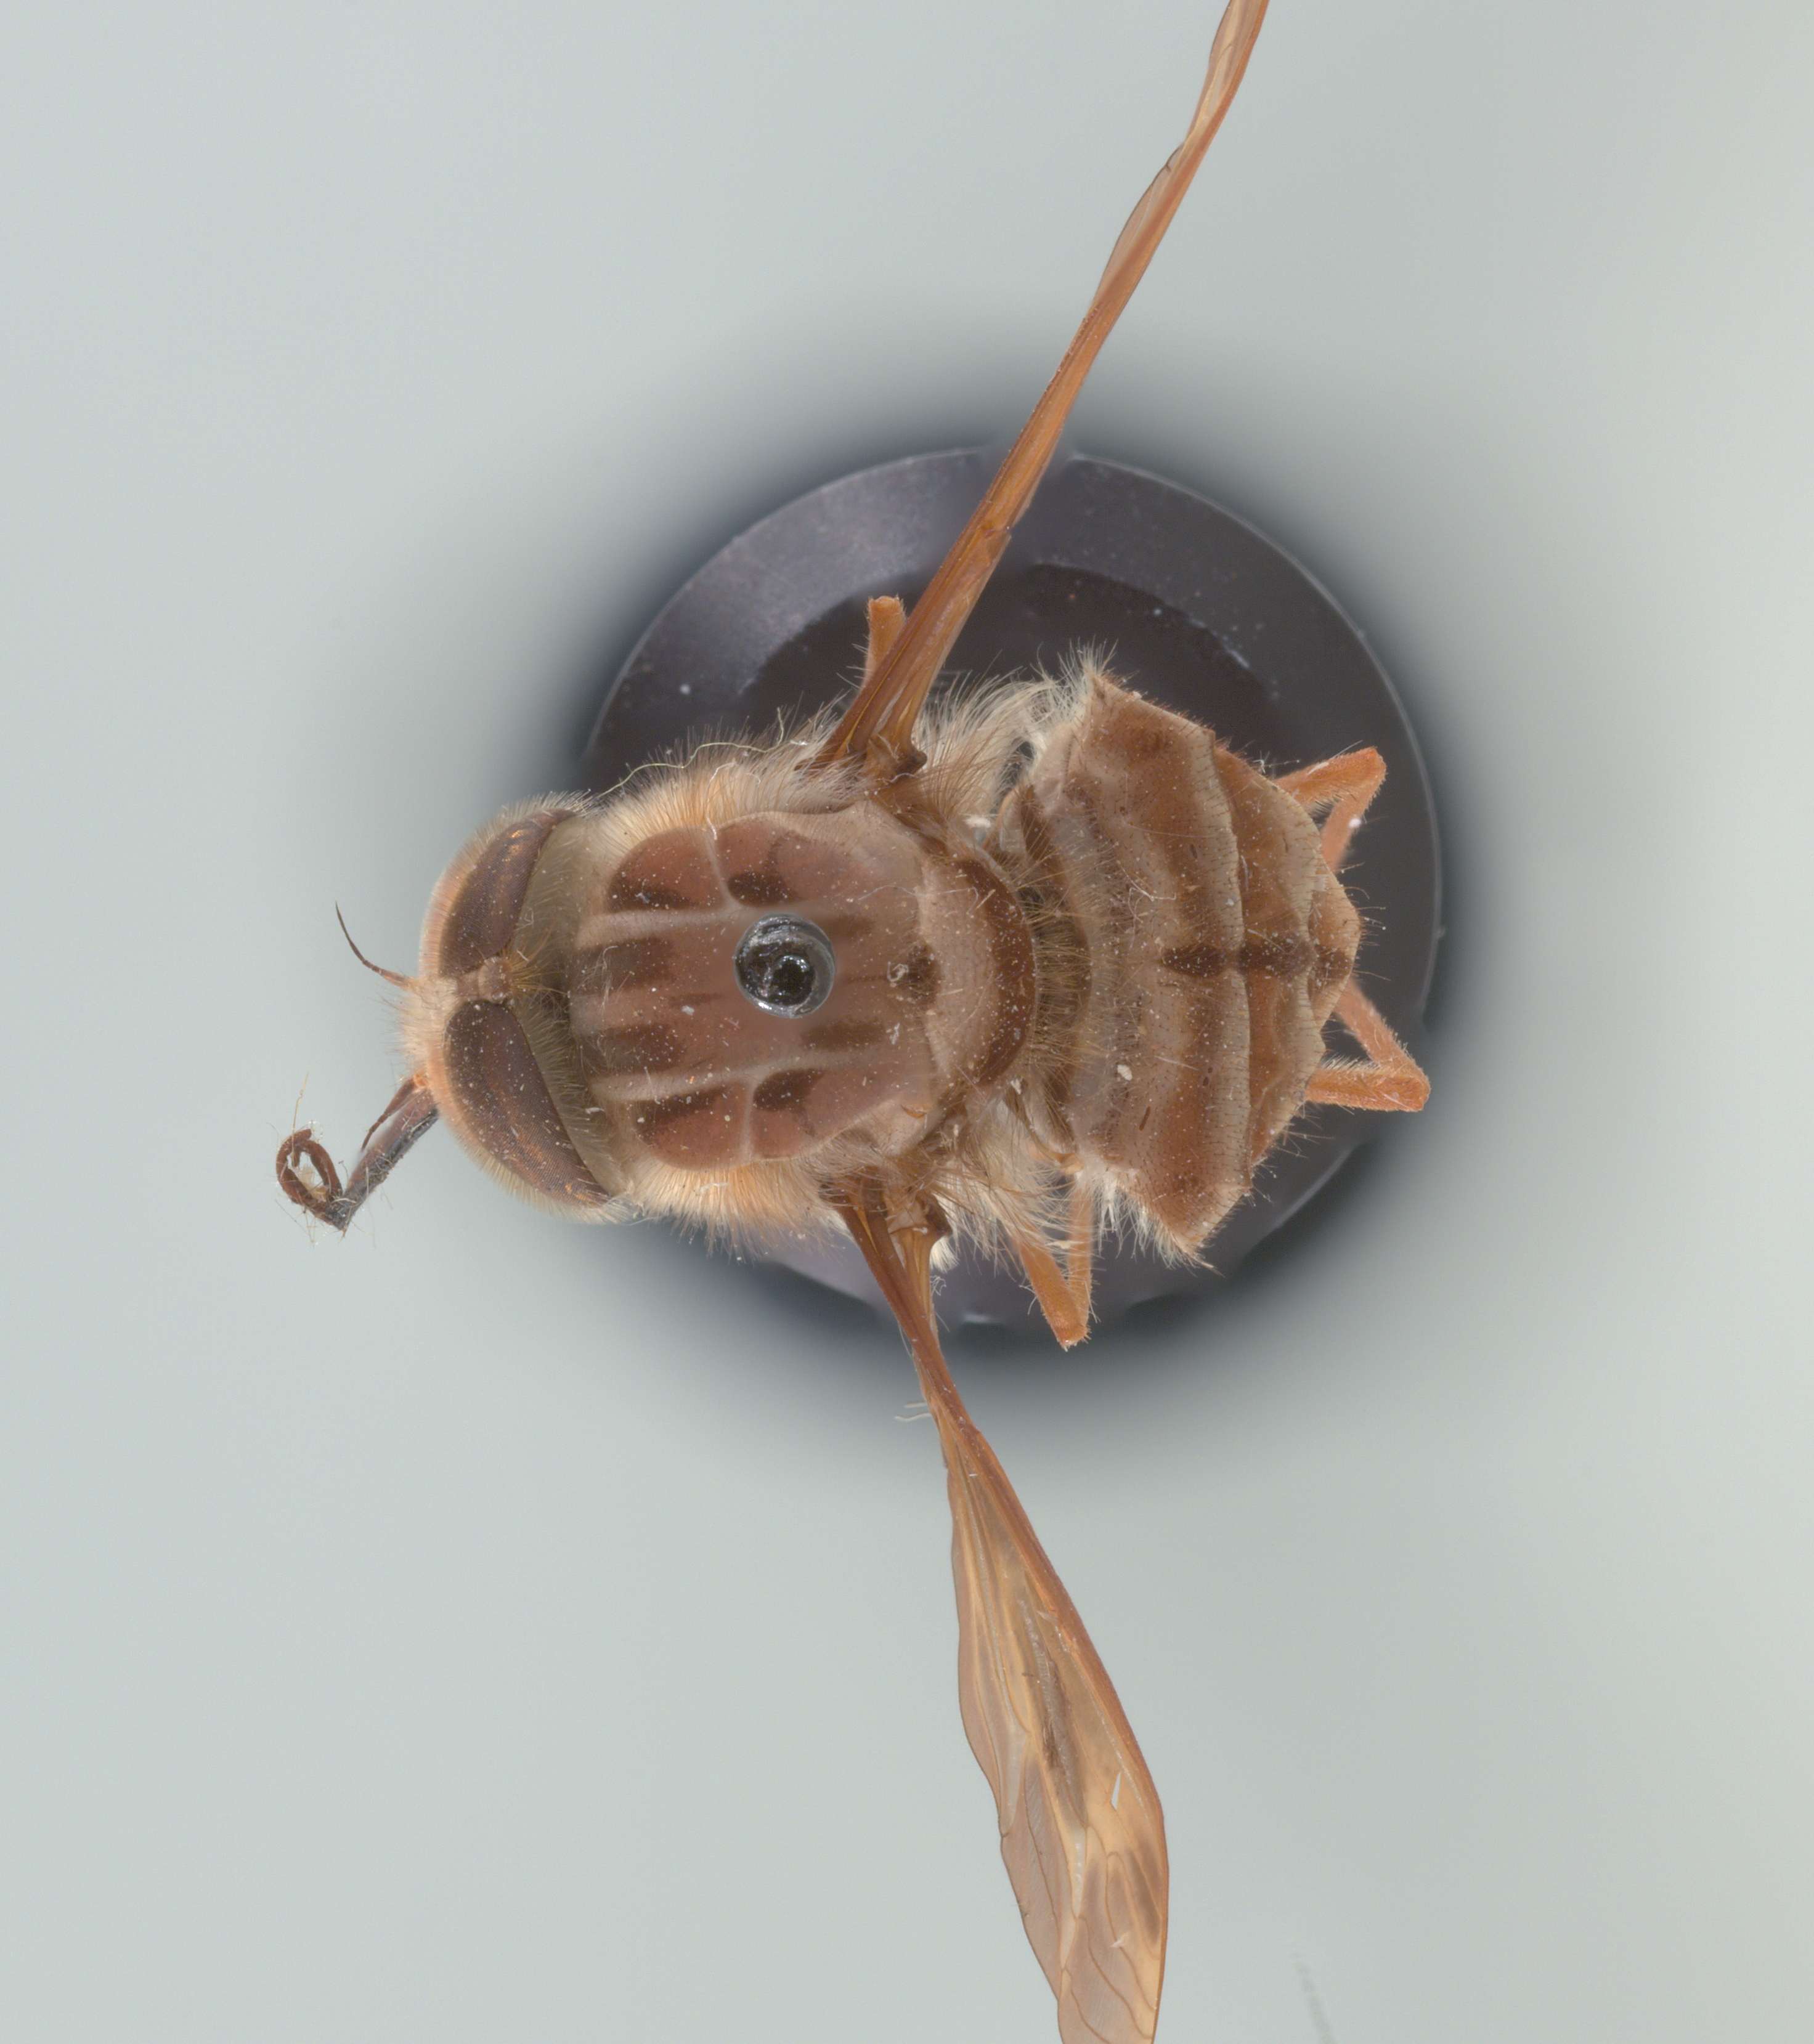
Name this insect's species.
Hirmoneura nubipennis (also Trichophthalma nubipennis)
